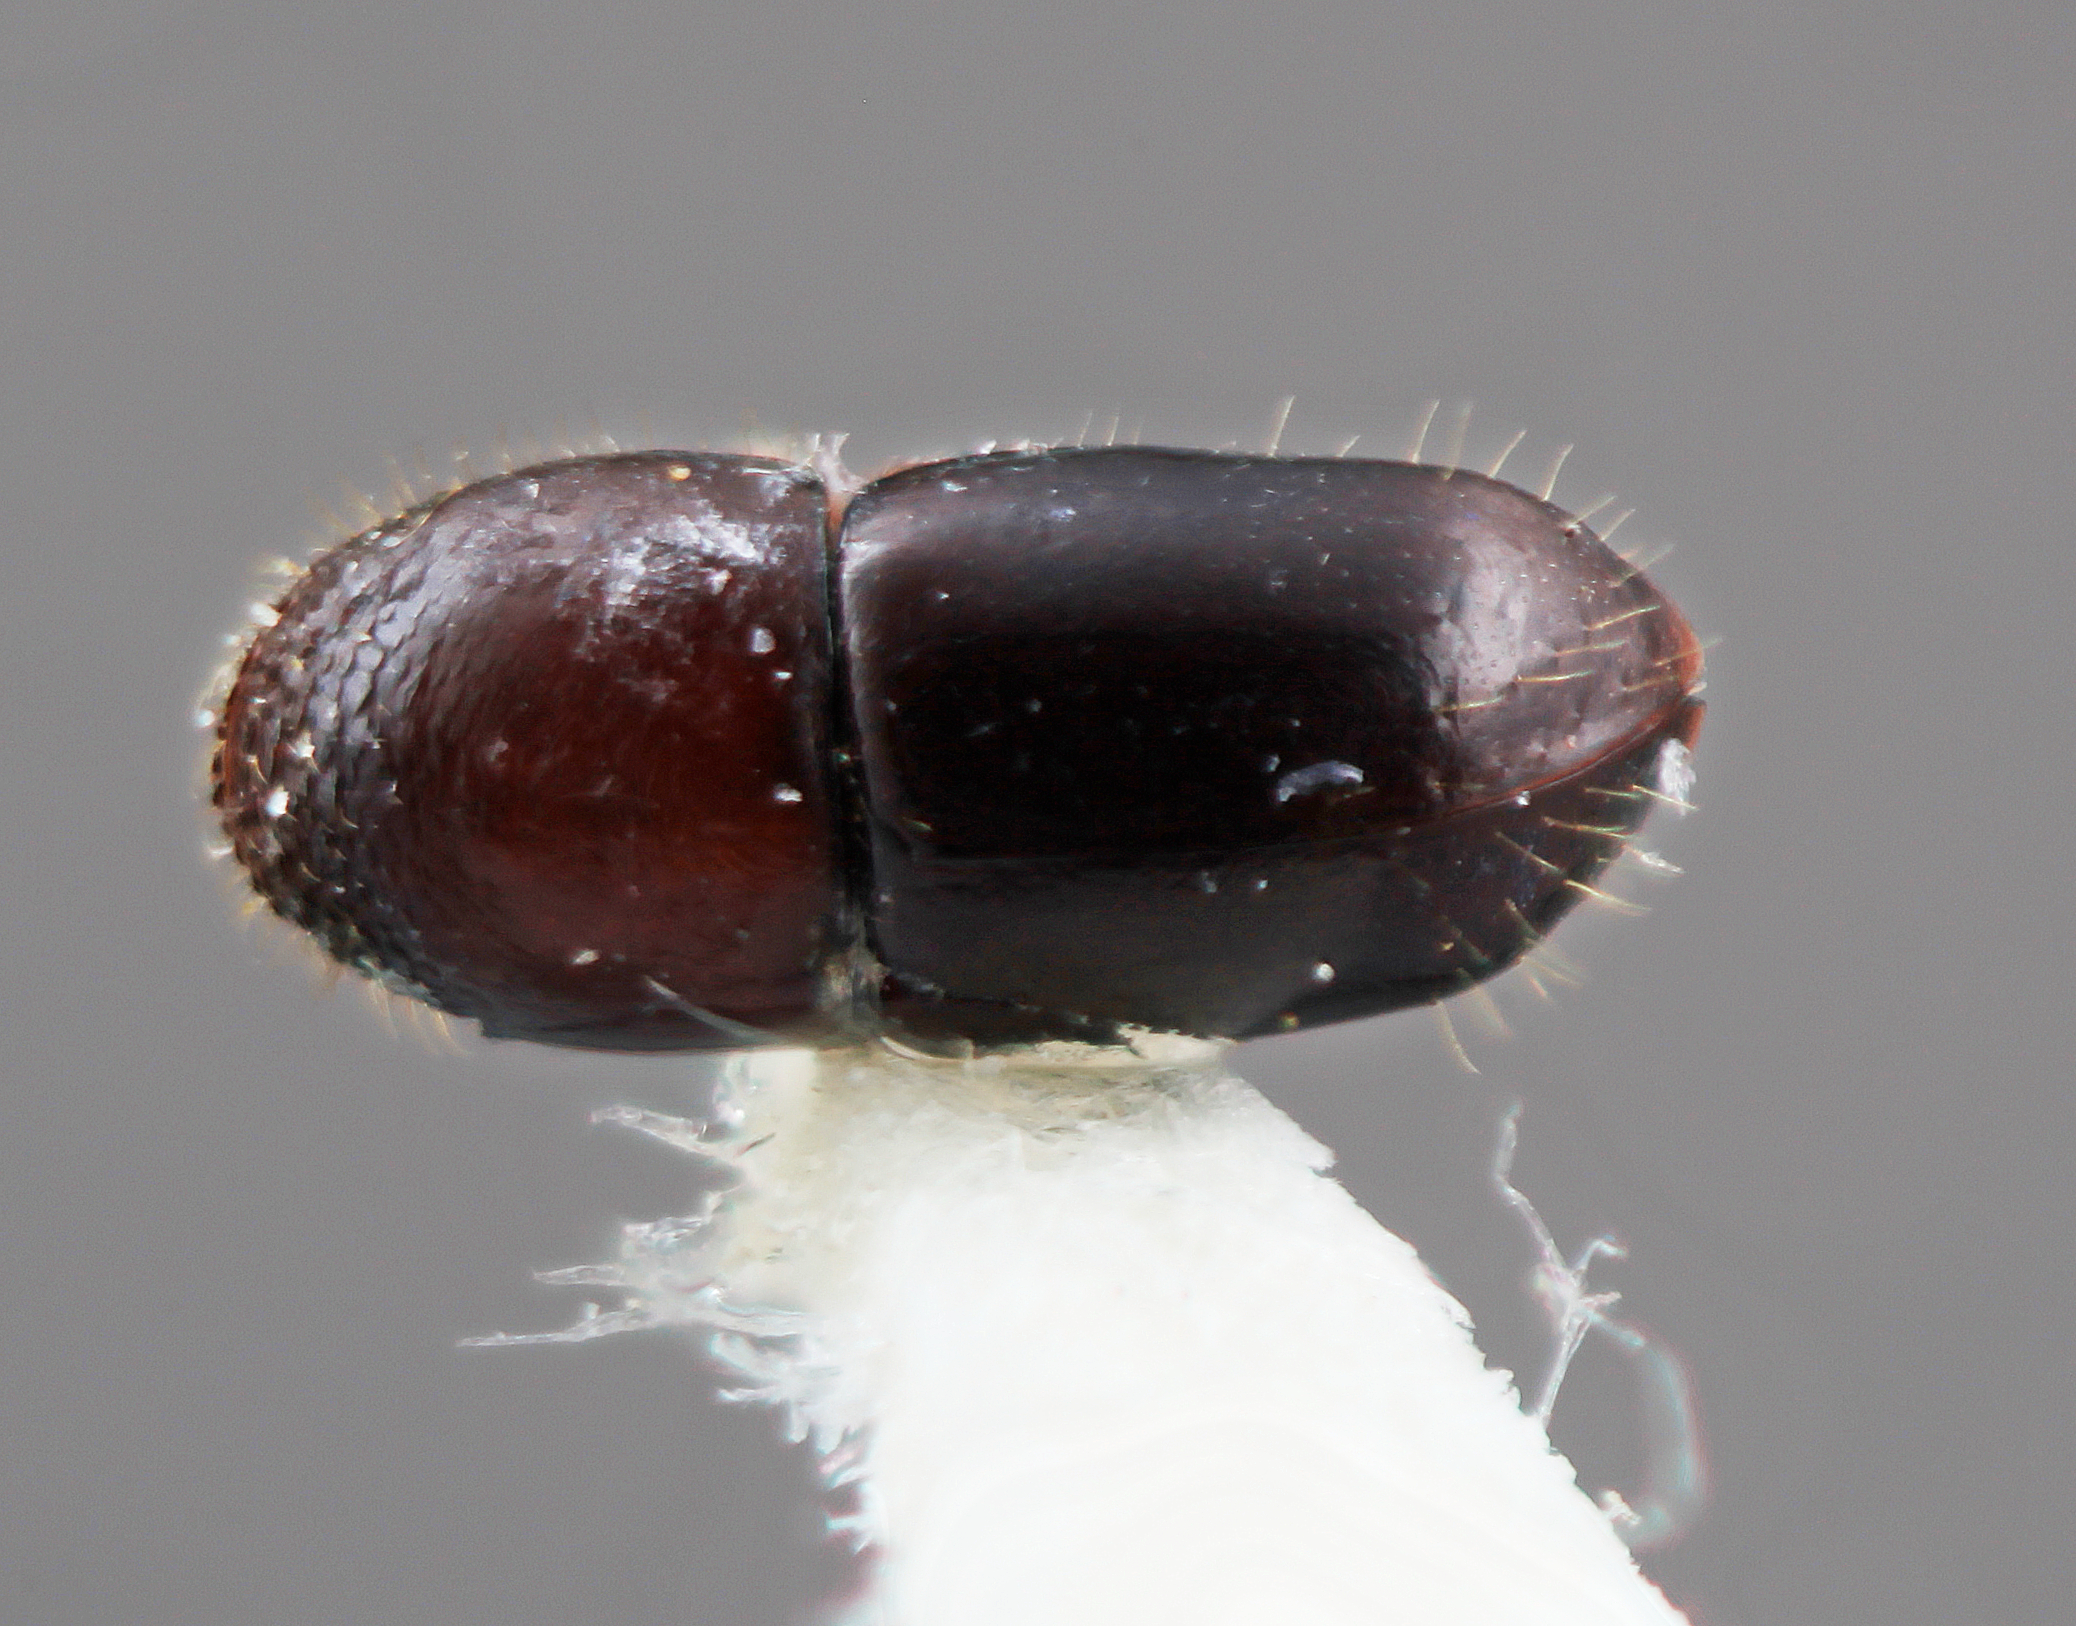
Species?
Corthylus annexus
